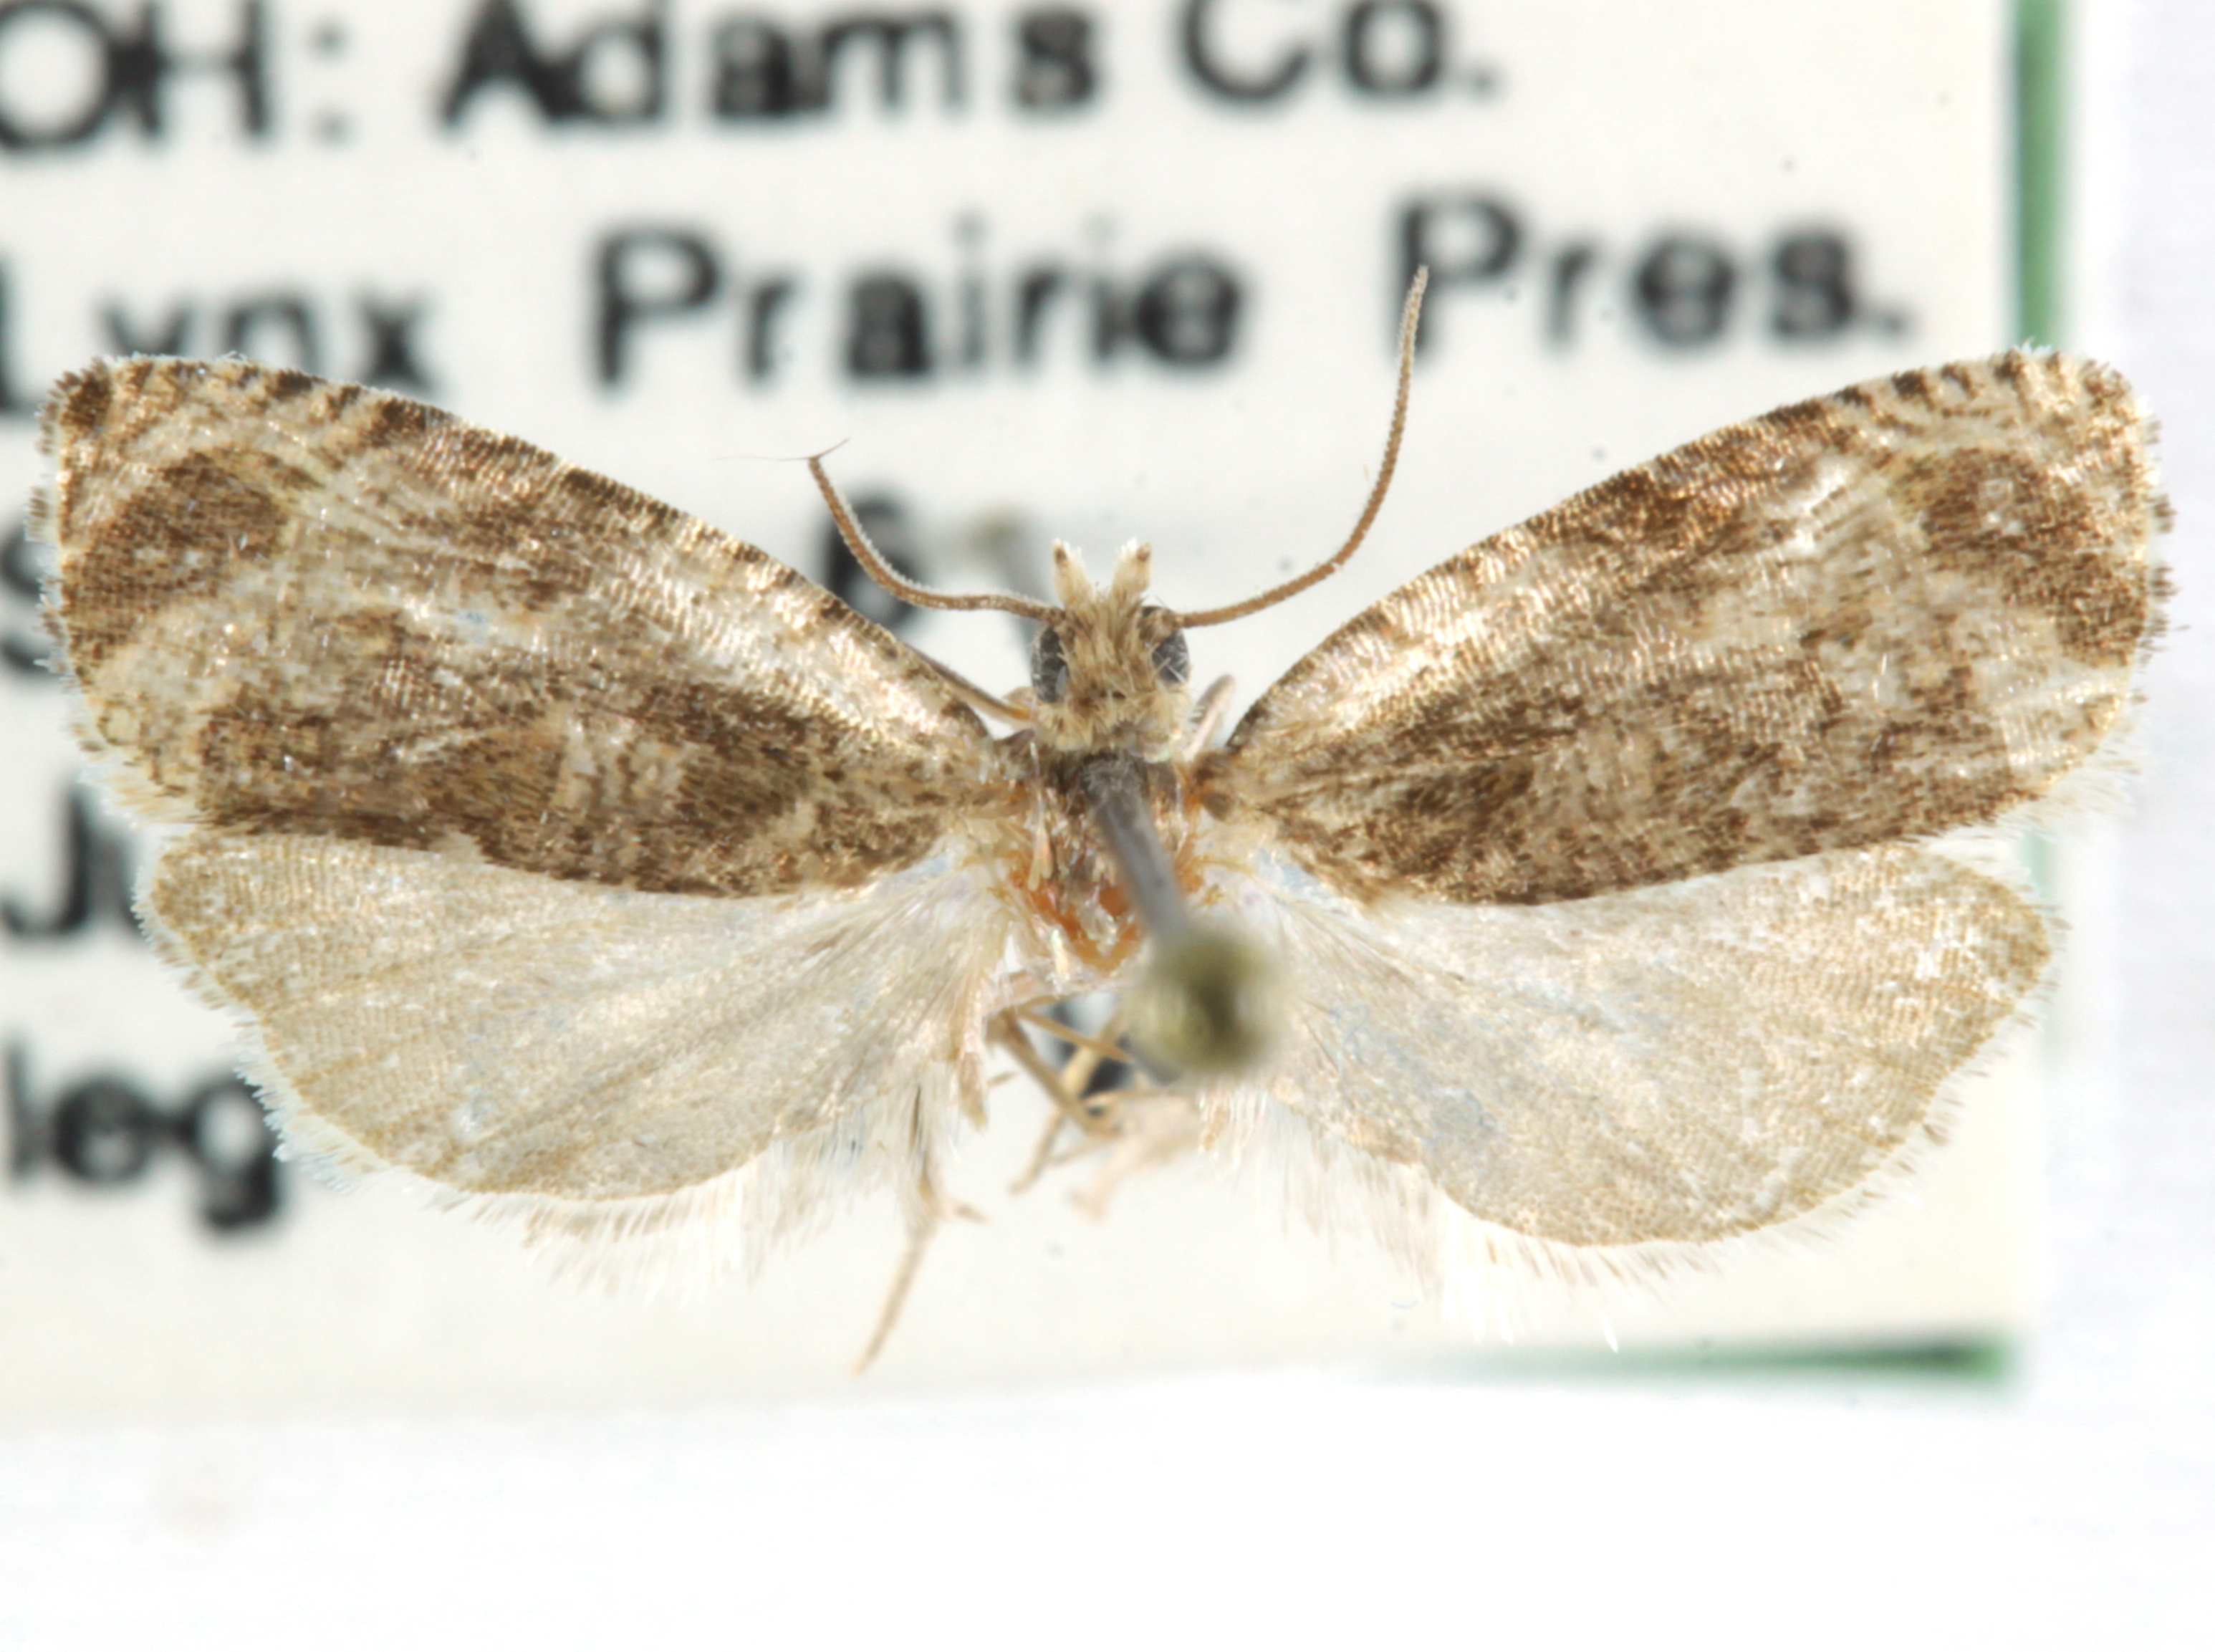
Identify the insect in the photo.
Olethreutes mediopartitum
